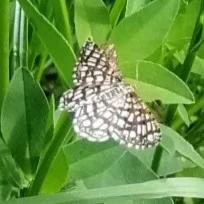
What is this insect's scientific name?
Chiasmia clathrata
